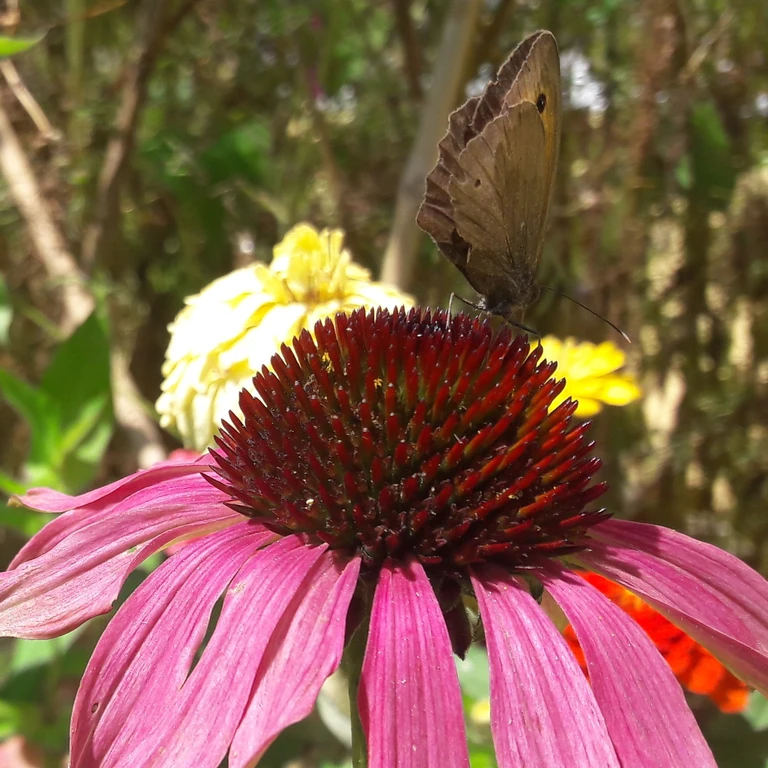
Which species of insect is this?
Maniola jurtina
